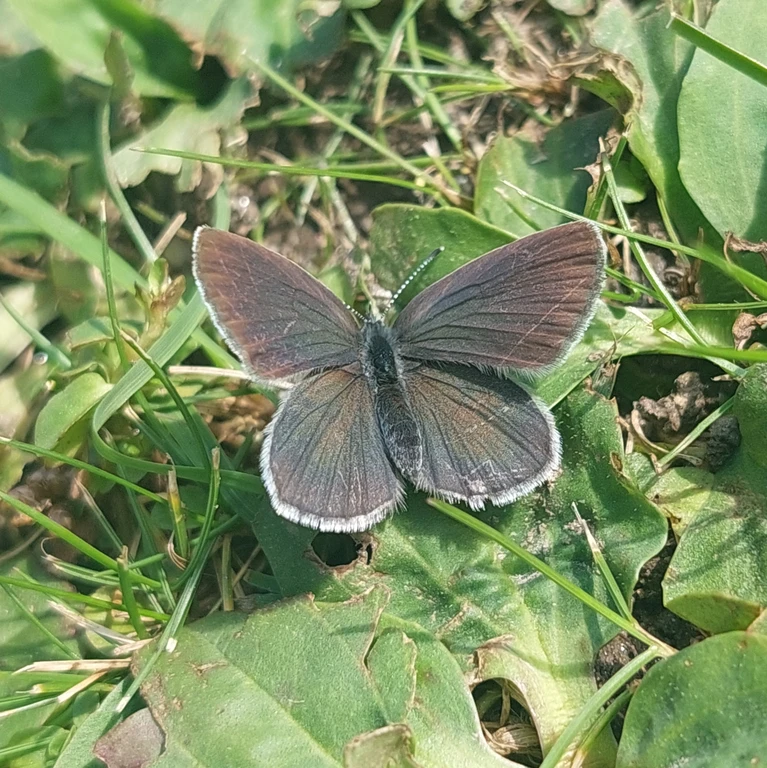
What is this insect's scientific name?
Cupido minimus
